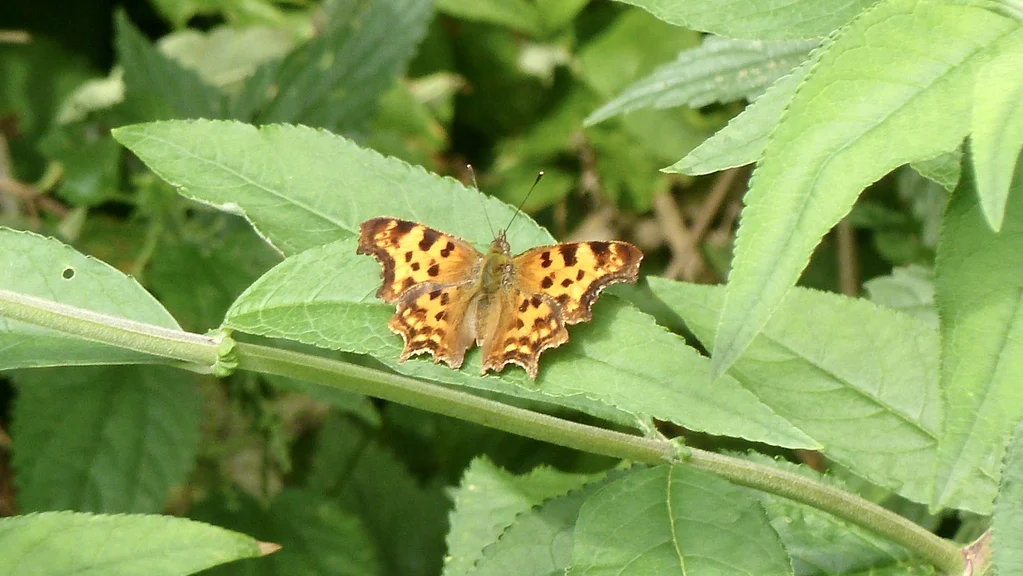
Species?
Polygonia c-album
